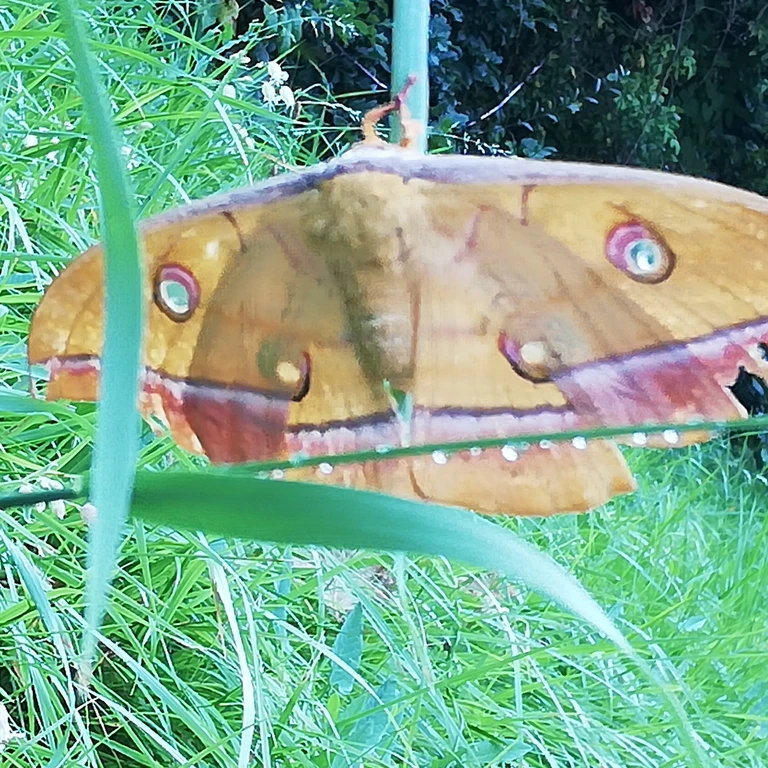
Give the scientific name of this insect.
Antheraea yamamai
